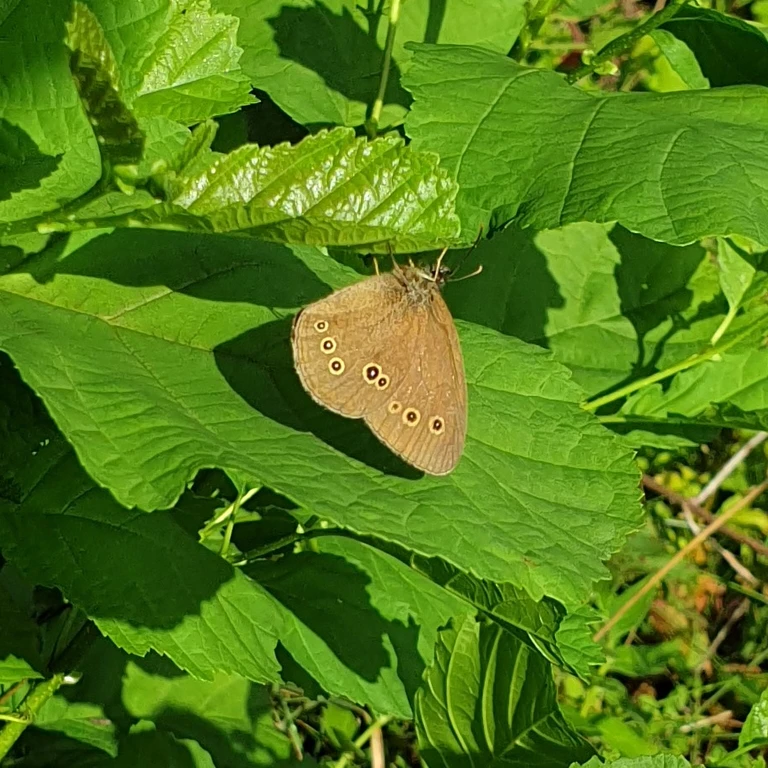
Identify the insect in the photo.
Aphantopus hyperantus
